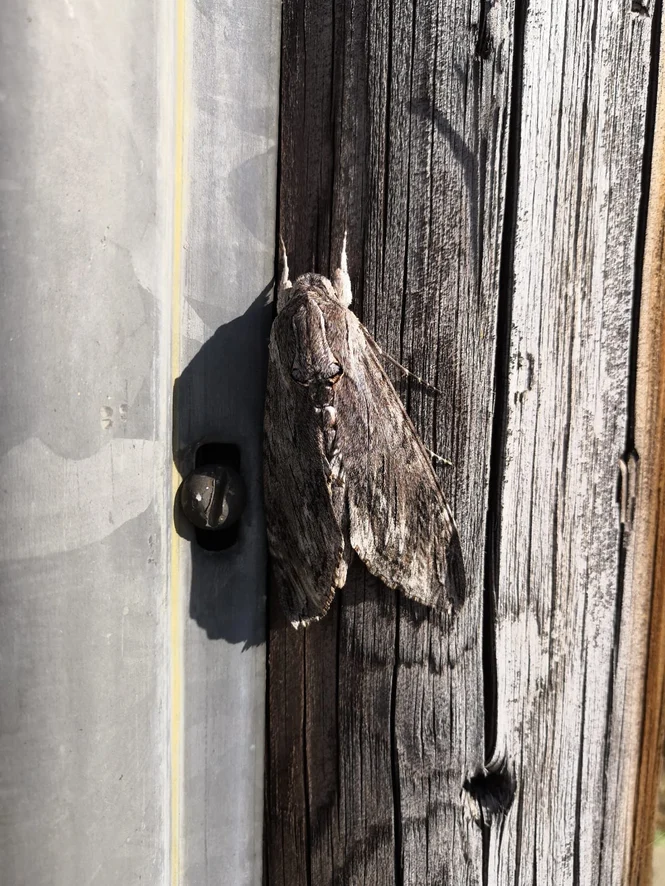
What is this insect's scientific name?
Agrius convolvuli
